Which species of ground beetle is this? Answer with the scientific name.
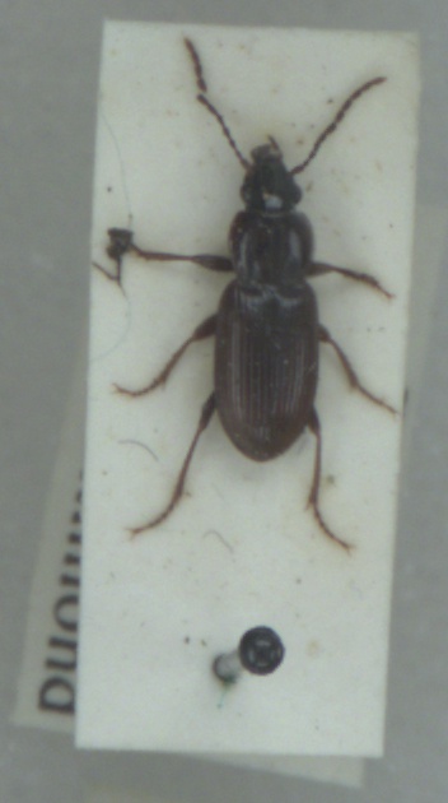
Pterostichus minor
